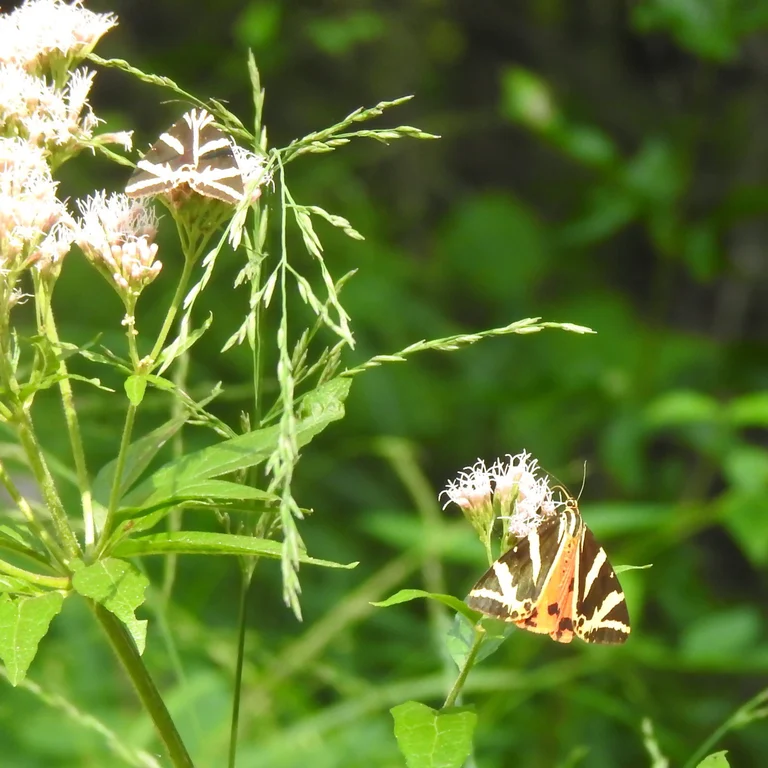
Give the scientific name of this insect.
Euplagia quadripunctaria
